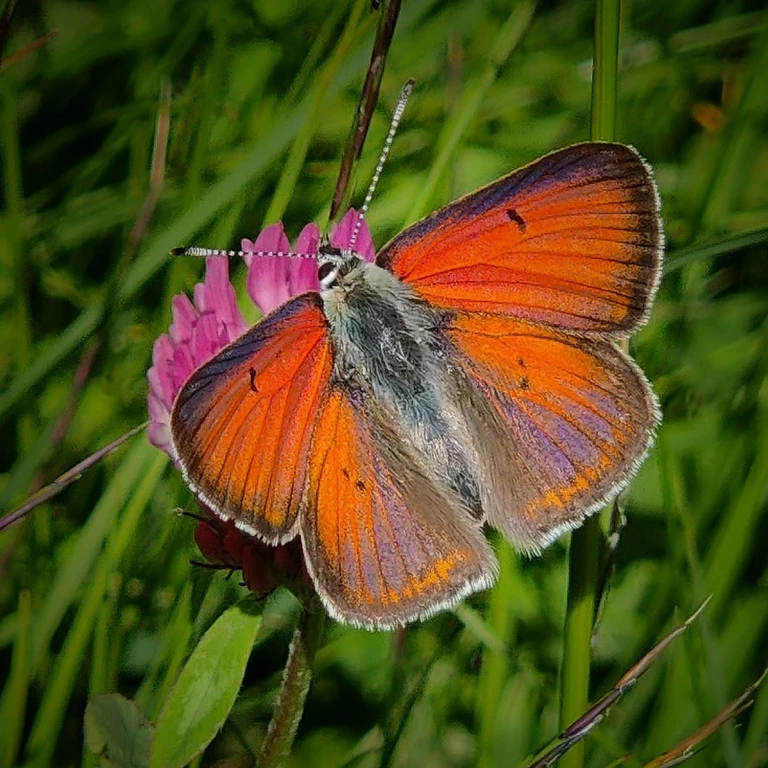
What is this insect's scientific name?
Lycaena hippothoe (also Palaeochrysophanus hippothoe)
